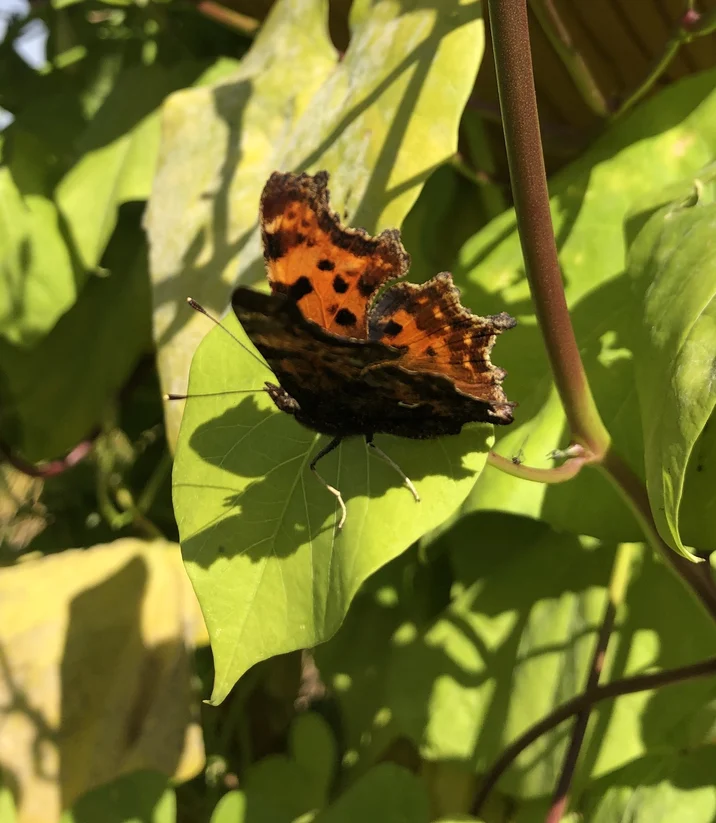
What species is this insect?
Polygonia c-album
